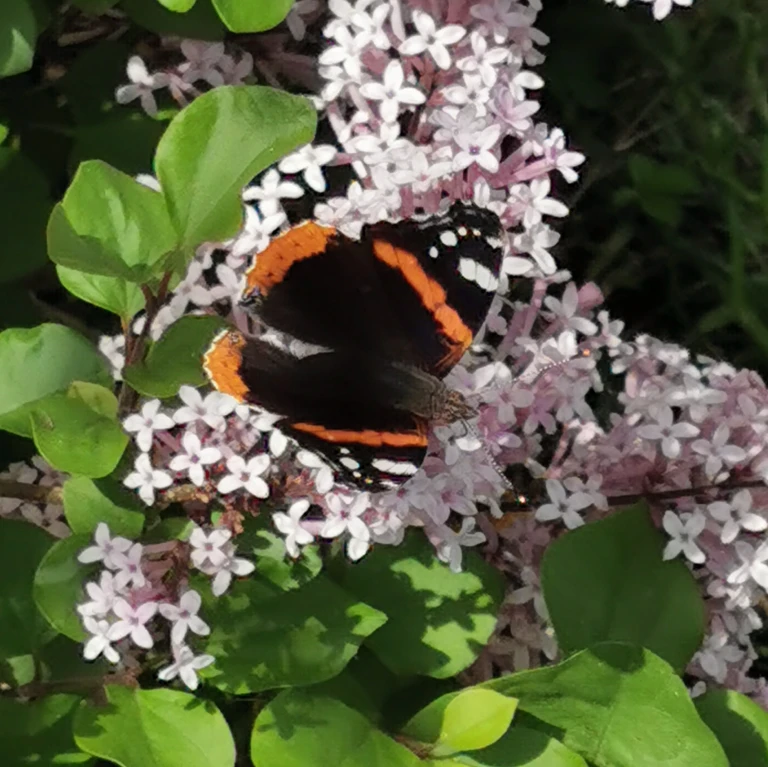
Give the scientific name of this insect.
Vanessa atalanta
